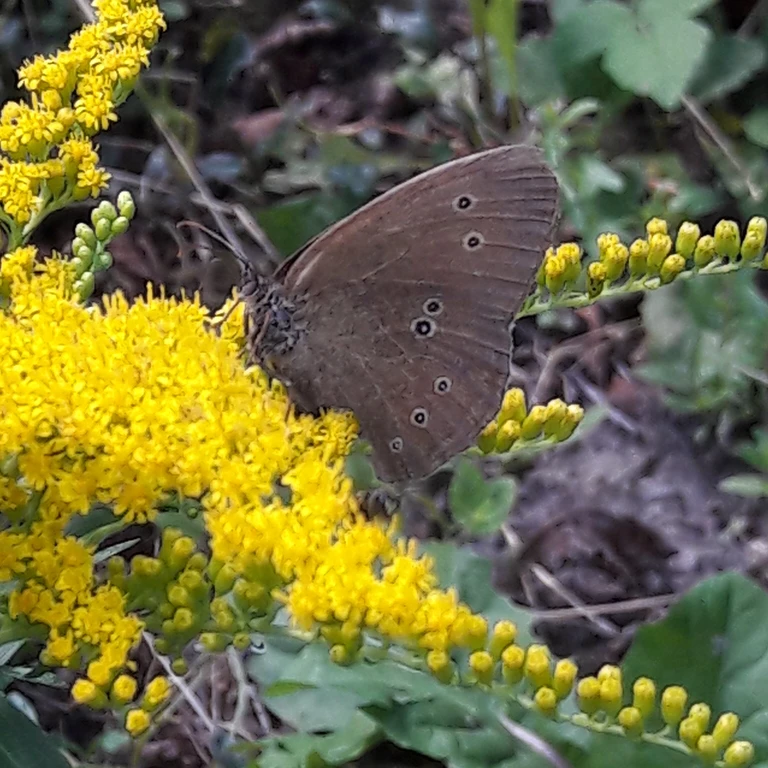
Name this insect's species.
Aphantopus hyperantus
